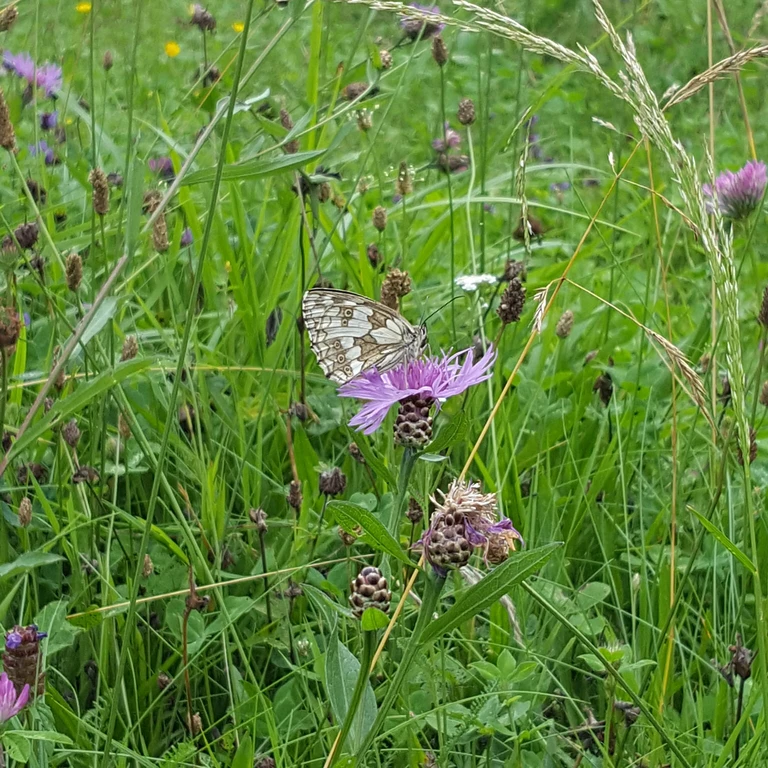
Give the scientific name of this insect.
Melanargia galathea
